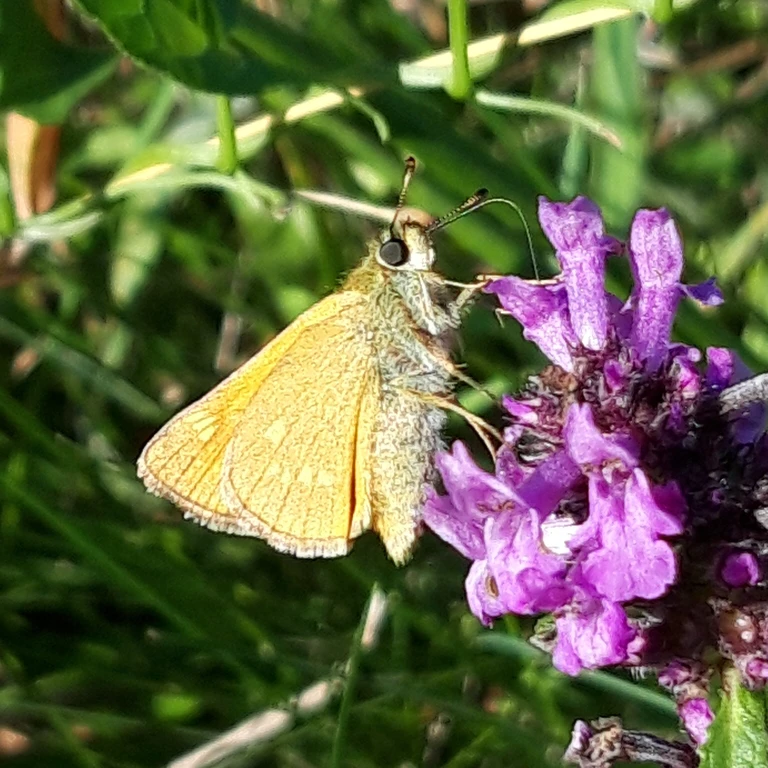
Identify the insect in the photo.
Ochlodes sylvanus (also Ochlodes venata)
